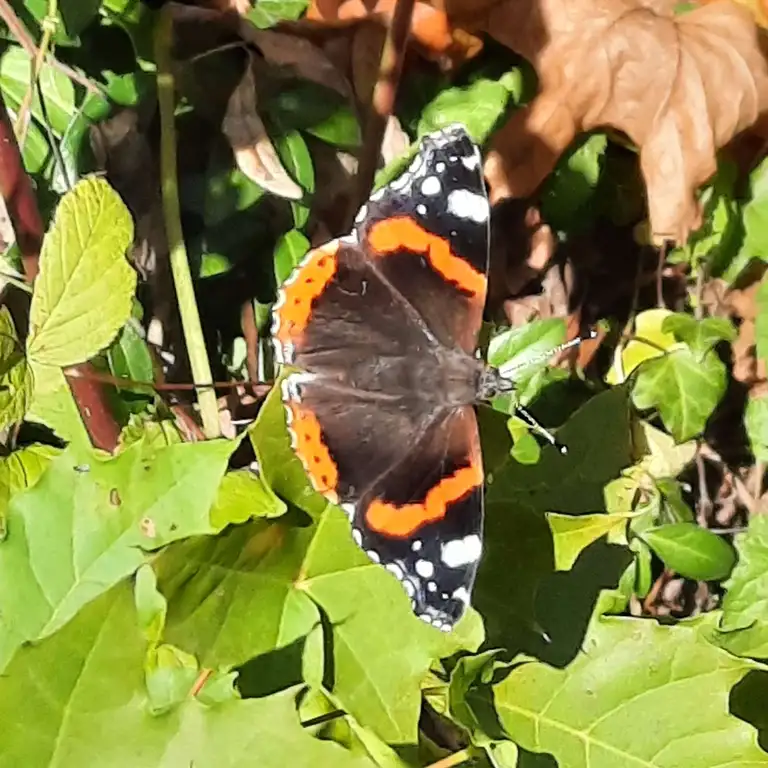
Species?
Vanessa atalanta
